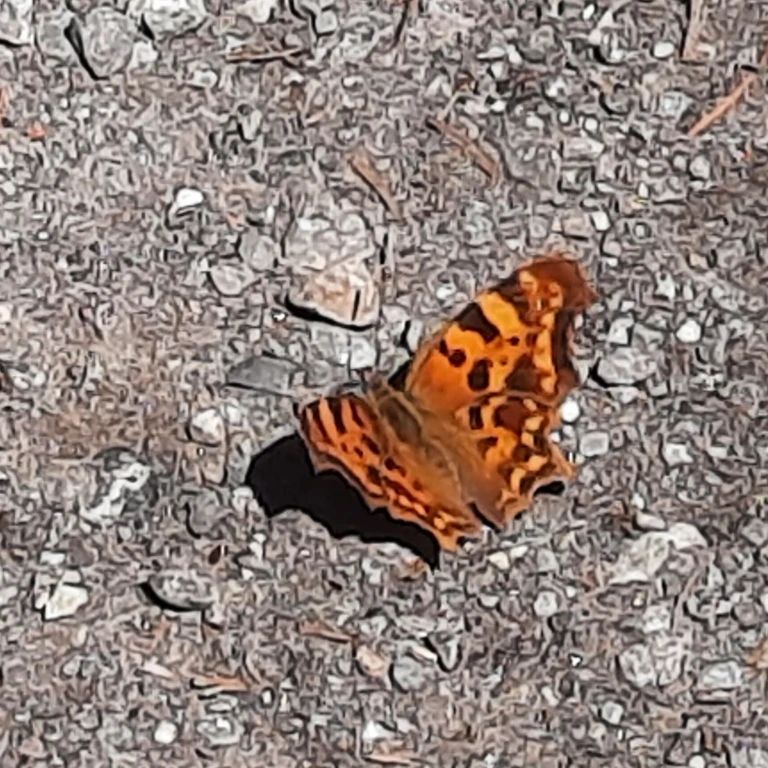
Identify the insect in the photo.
Polygonia c-album
